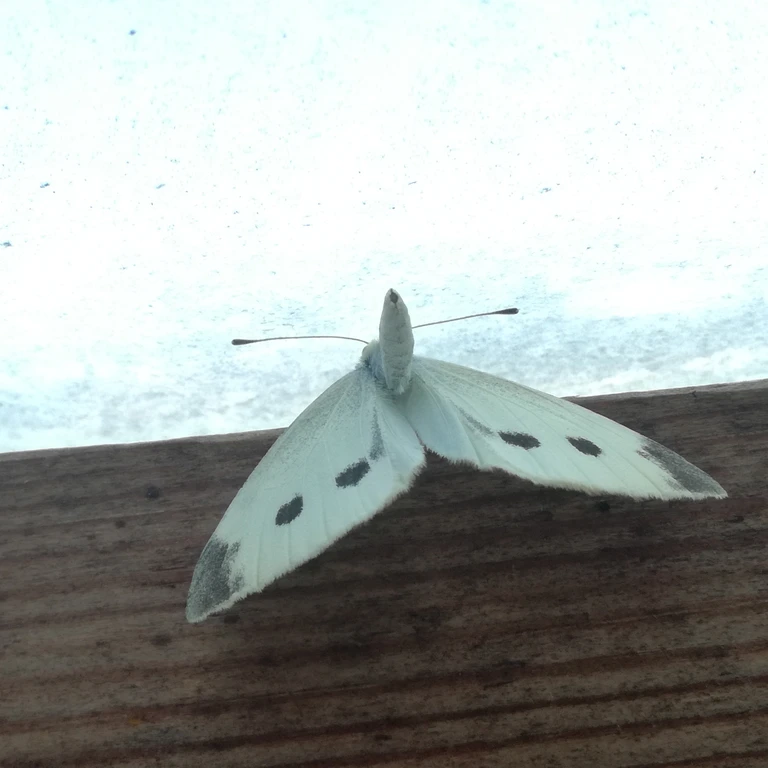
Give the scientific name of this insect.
Pieris rapae
